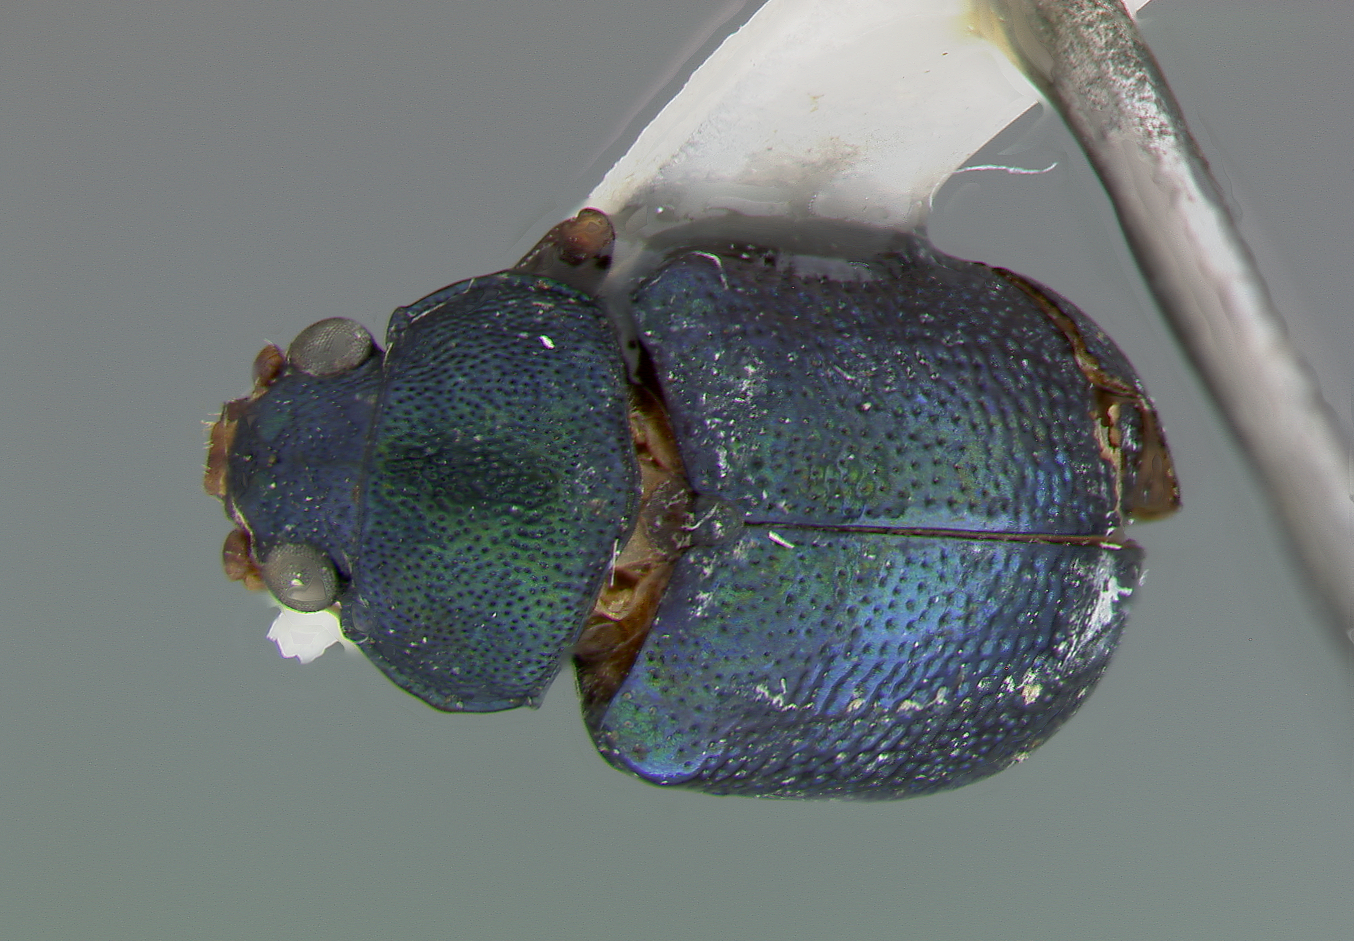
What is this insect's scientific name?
Colaspis similis
